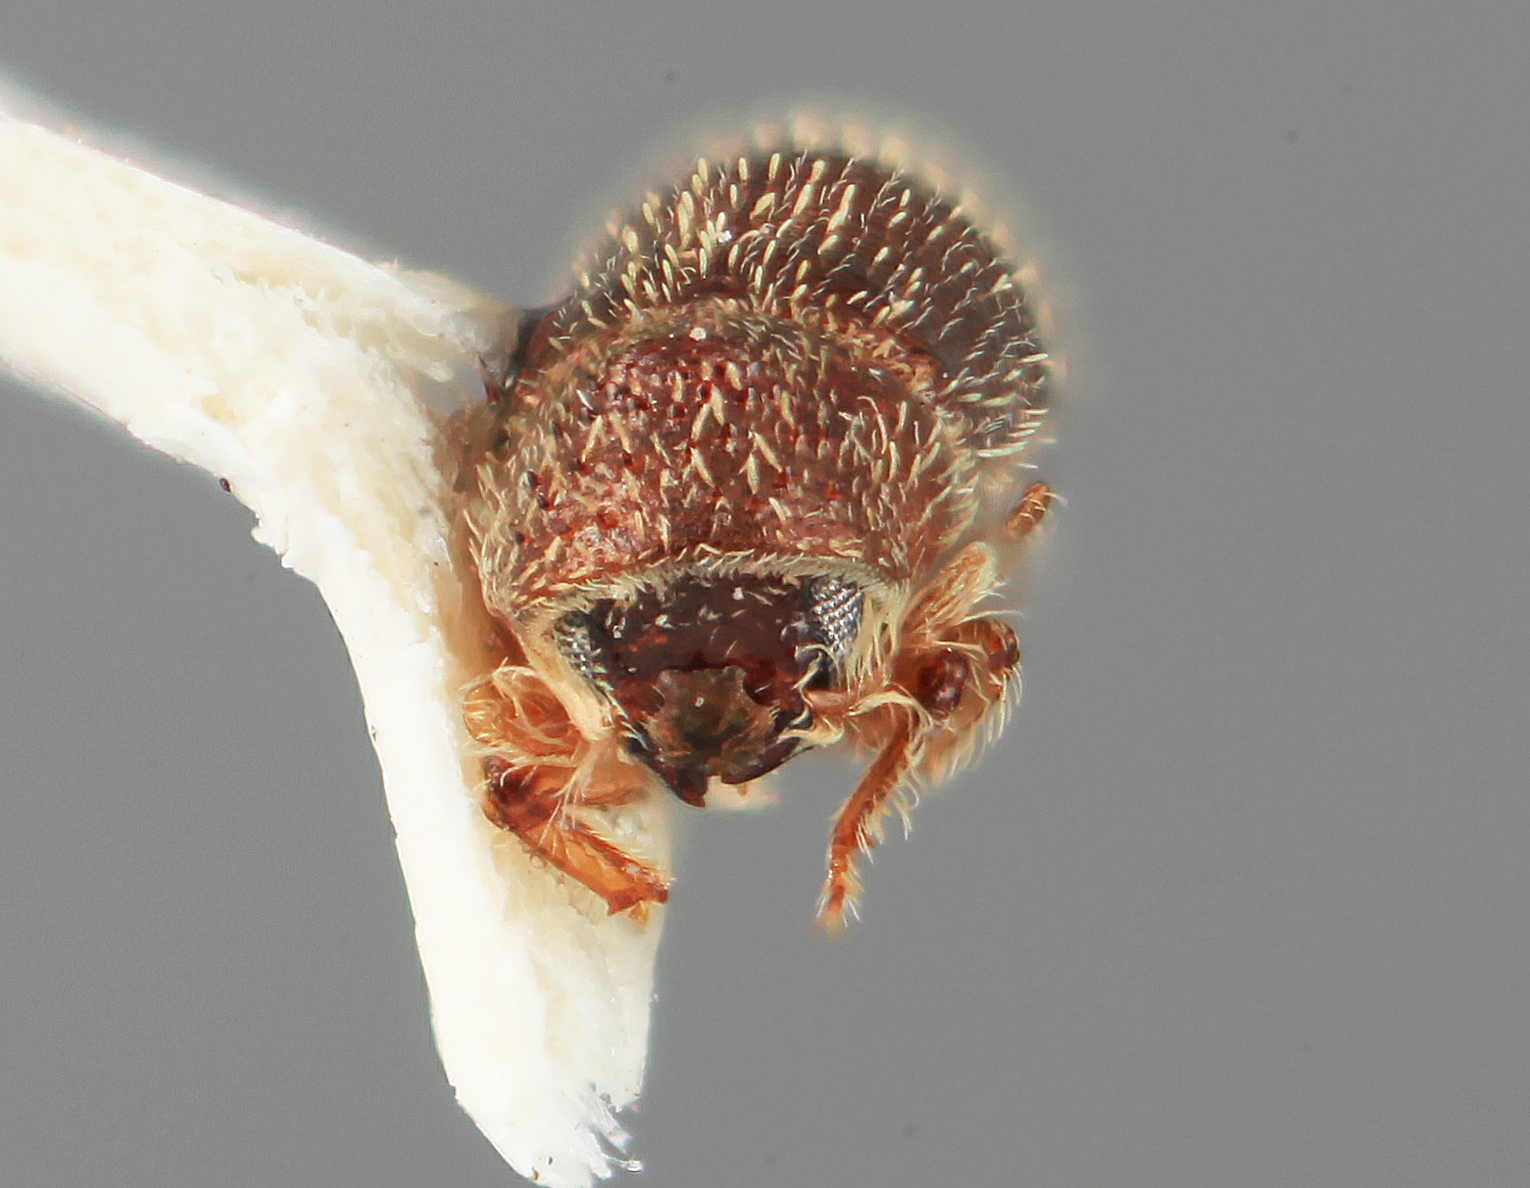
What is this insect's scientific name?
Thysanoes berbericolens
